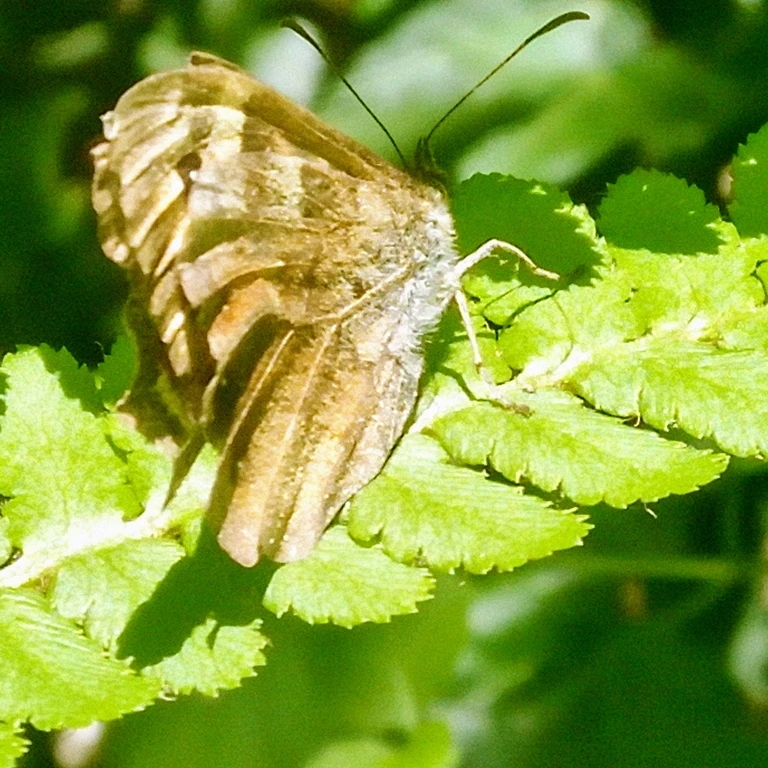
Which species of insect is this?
Pararge aegeria
